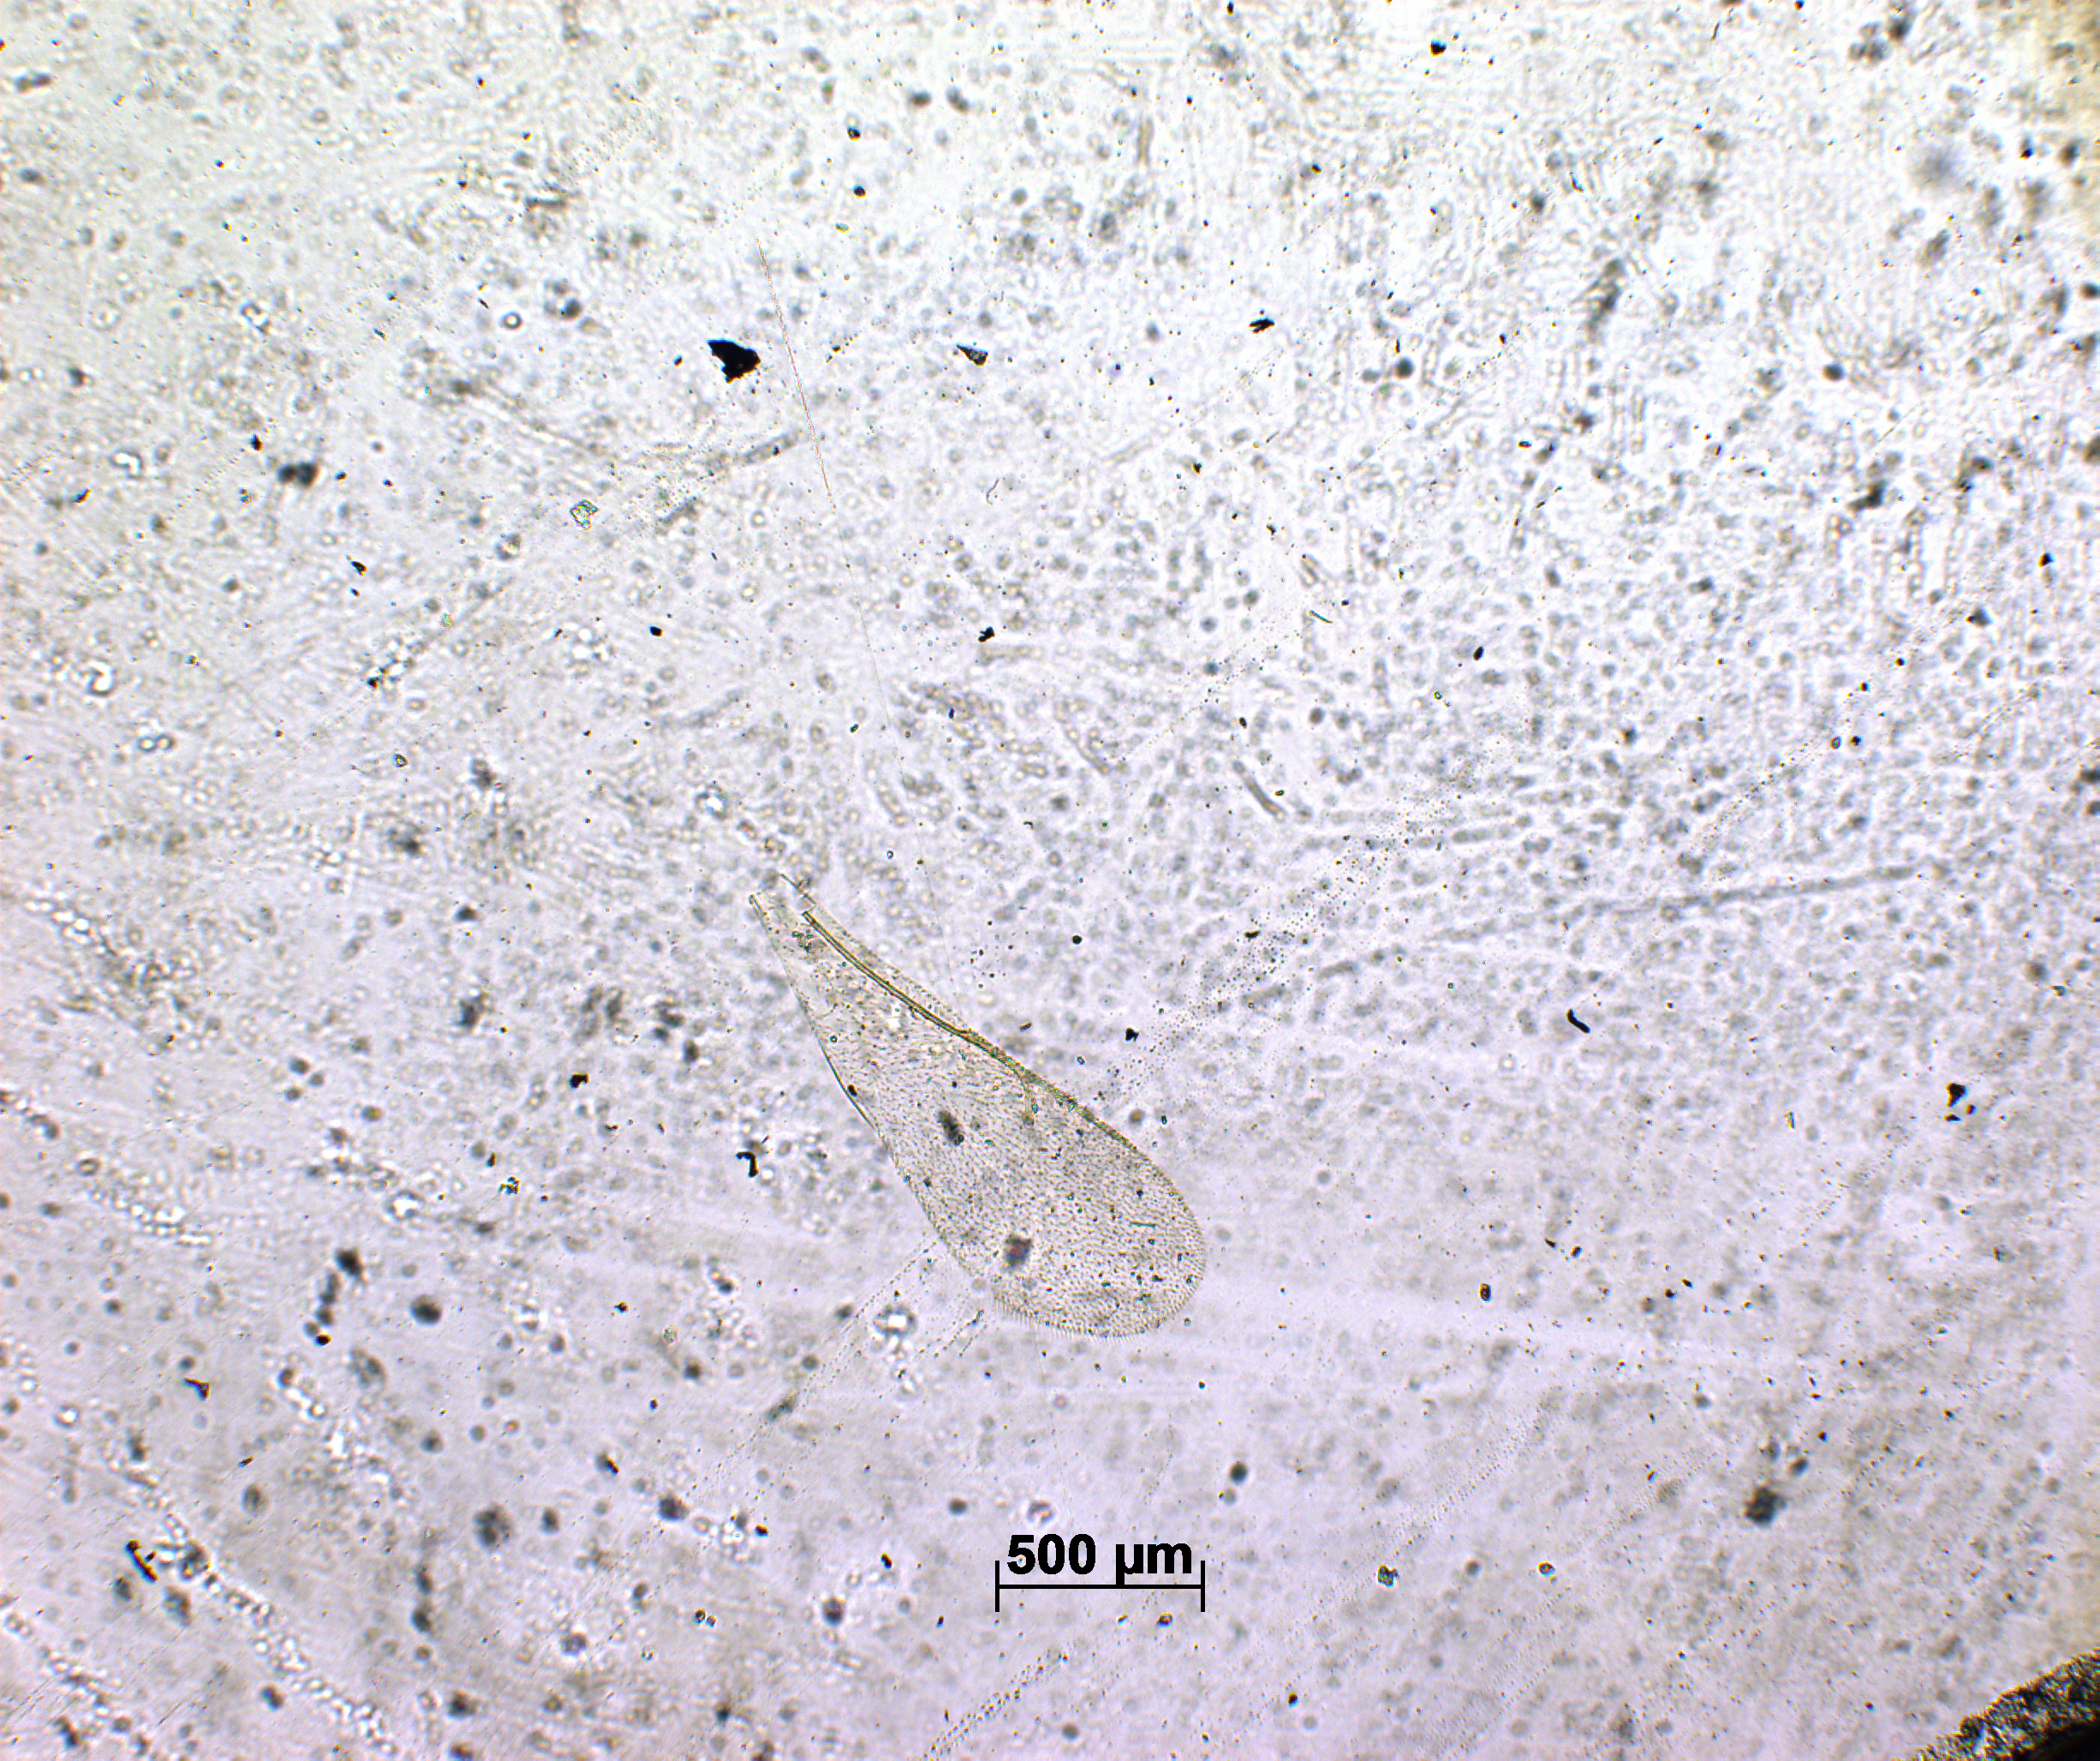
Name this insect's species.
Leptoteleia peninsularis
